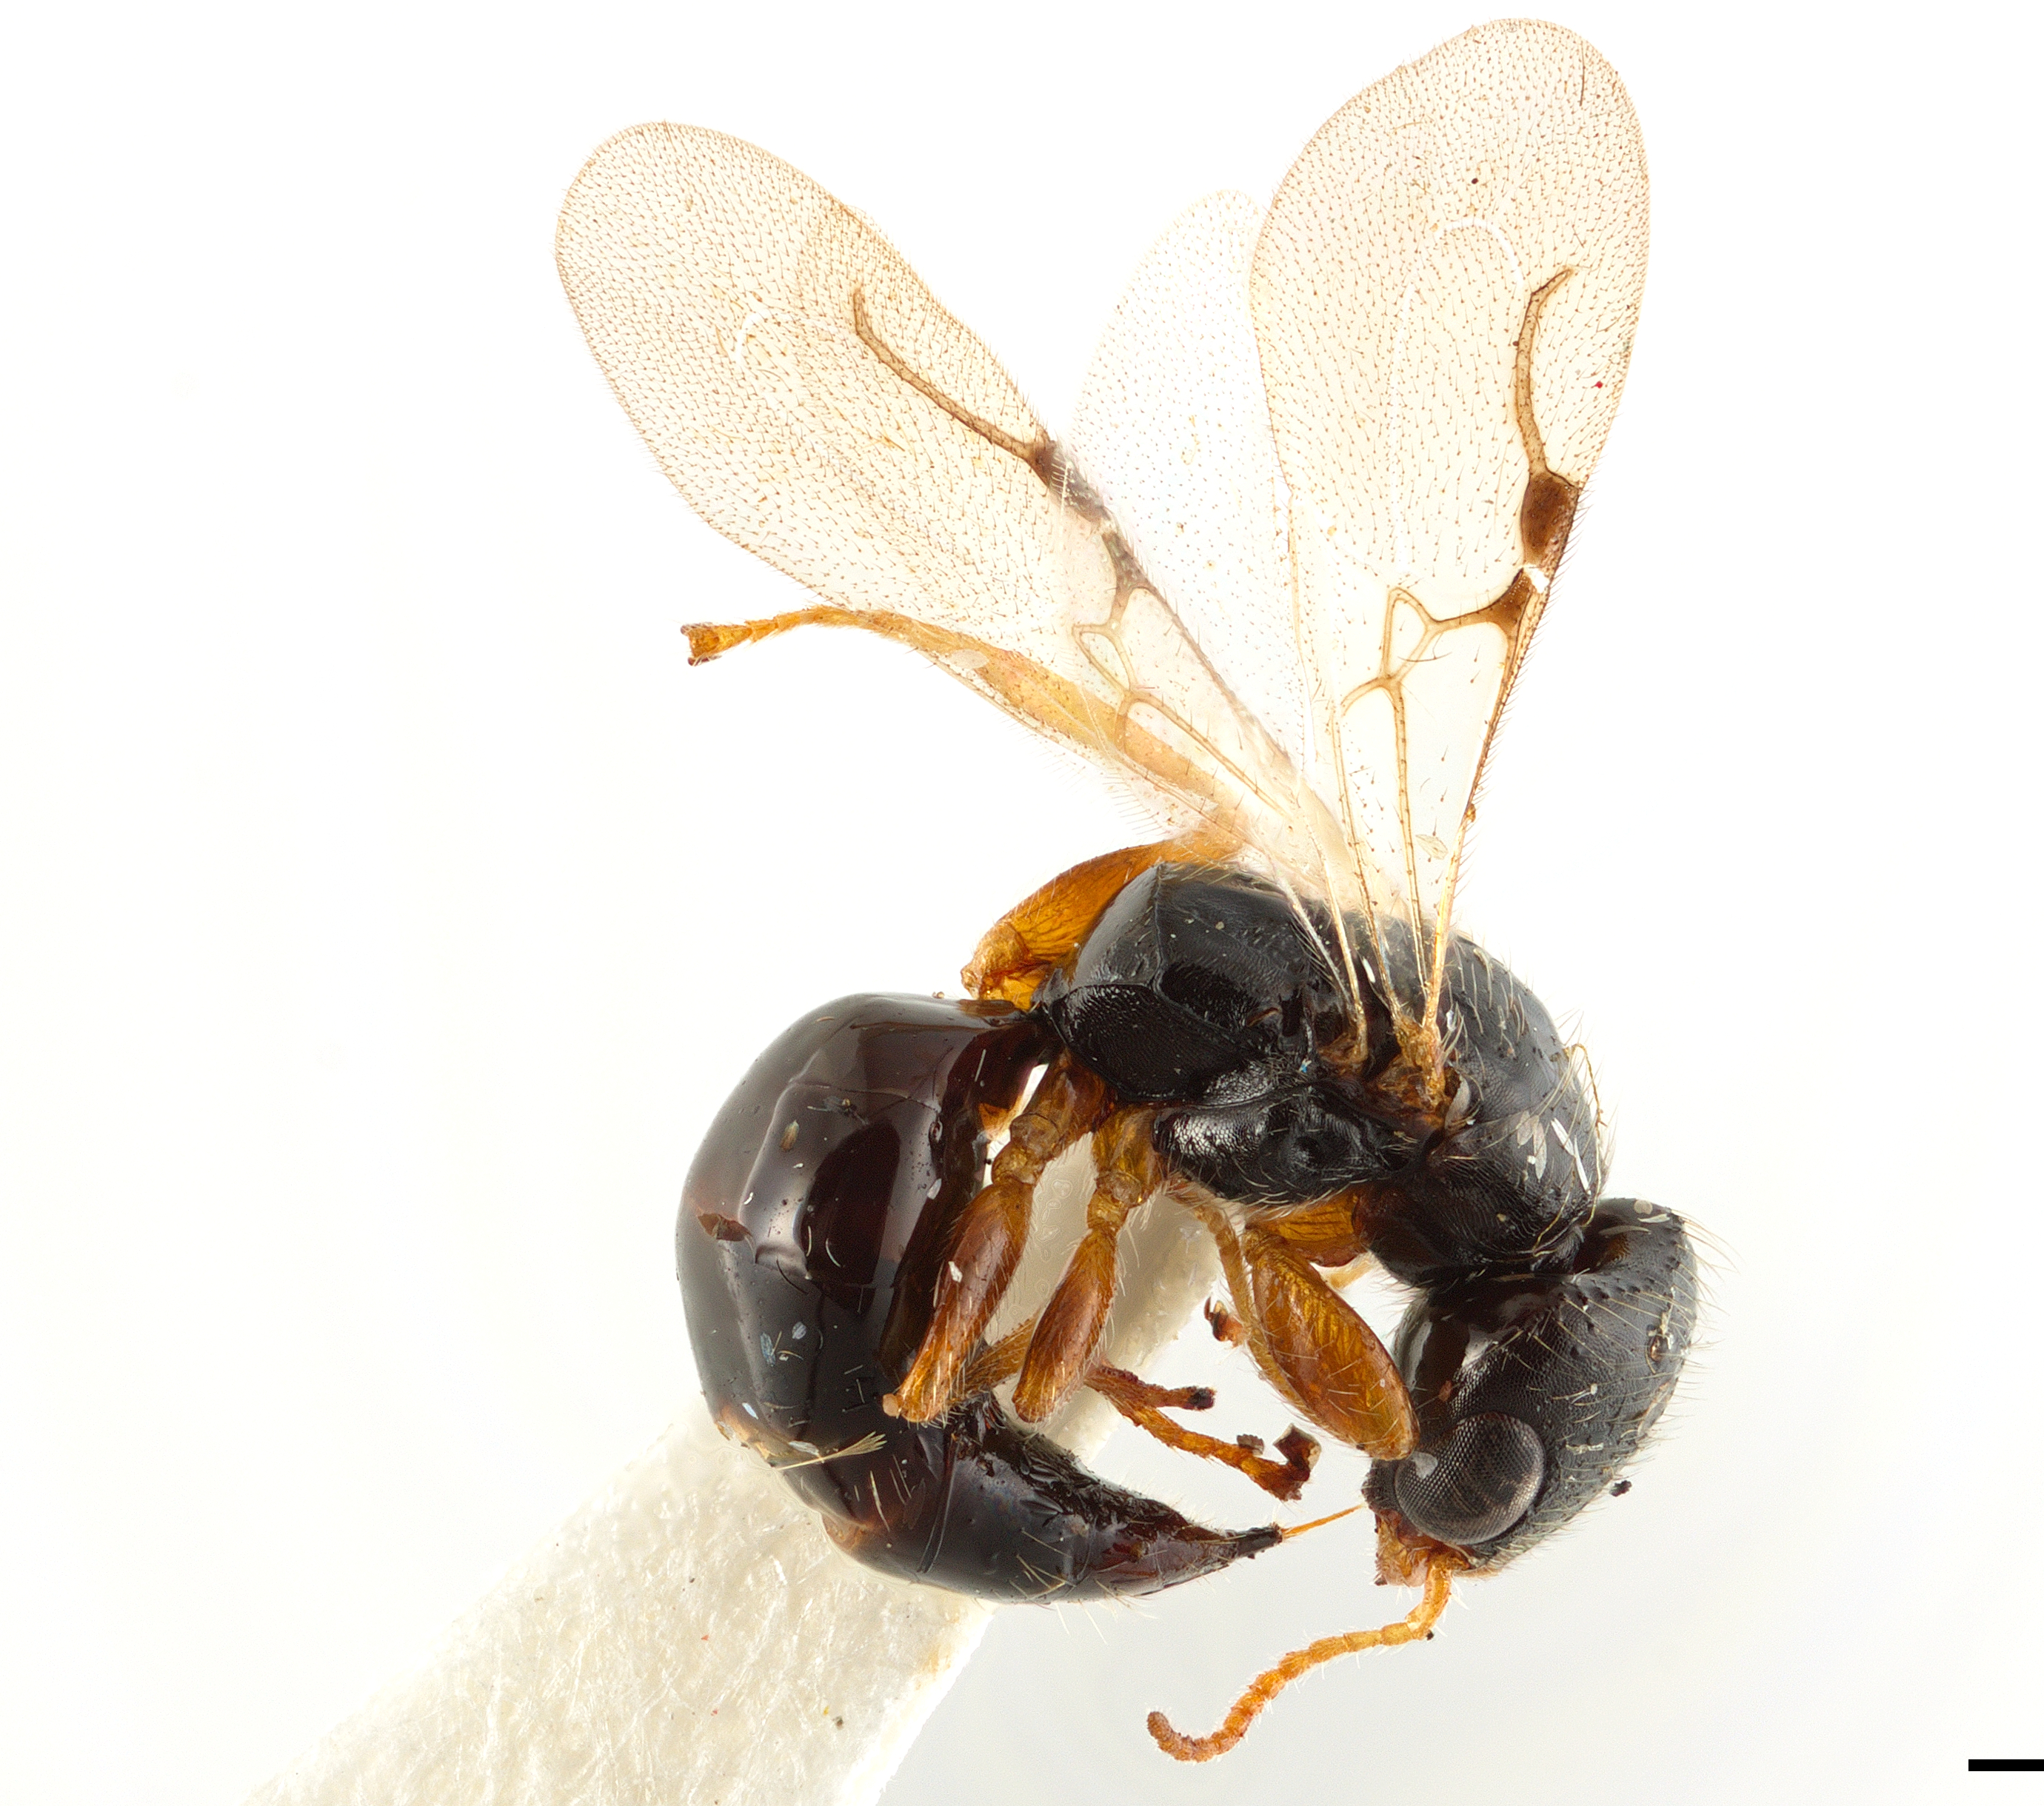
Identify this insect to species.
Prosierola bicarinata
